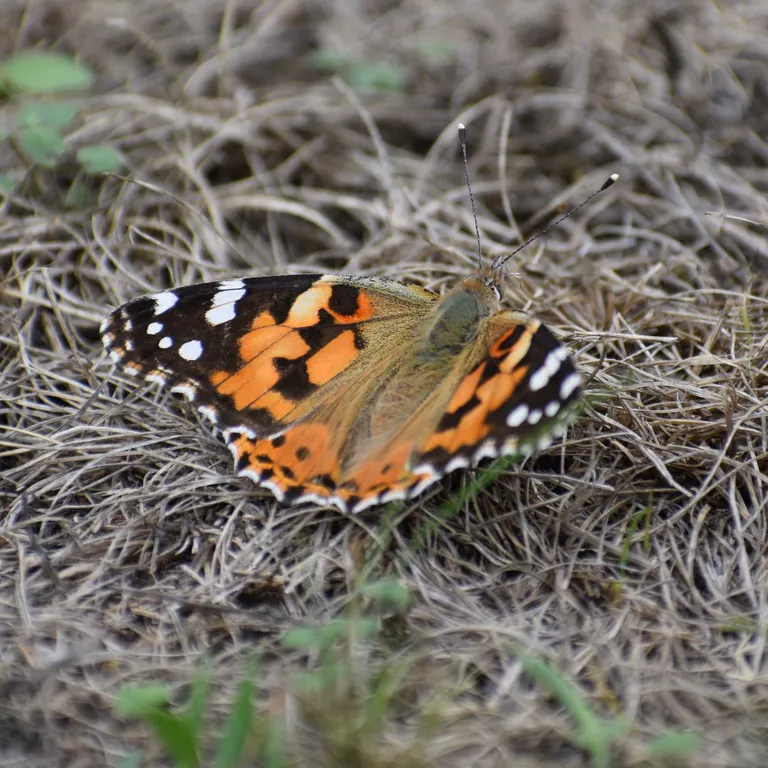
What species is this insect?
Vanessa cardui
